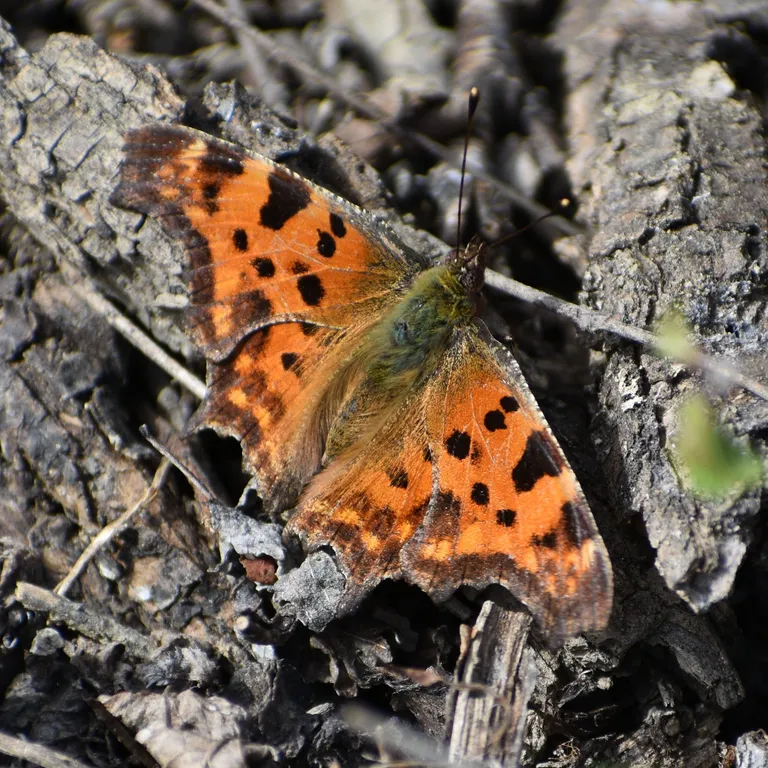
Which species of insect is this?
Polygonia c-album
